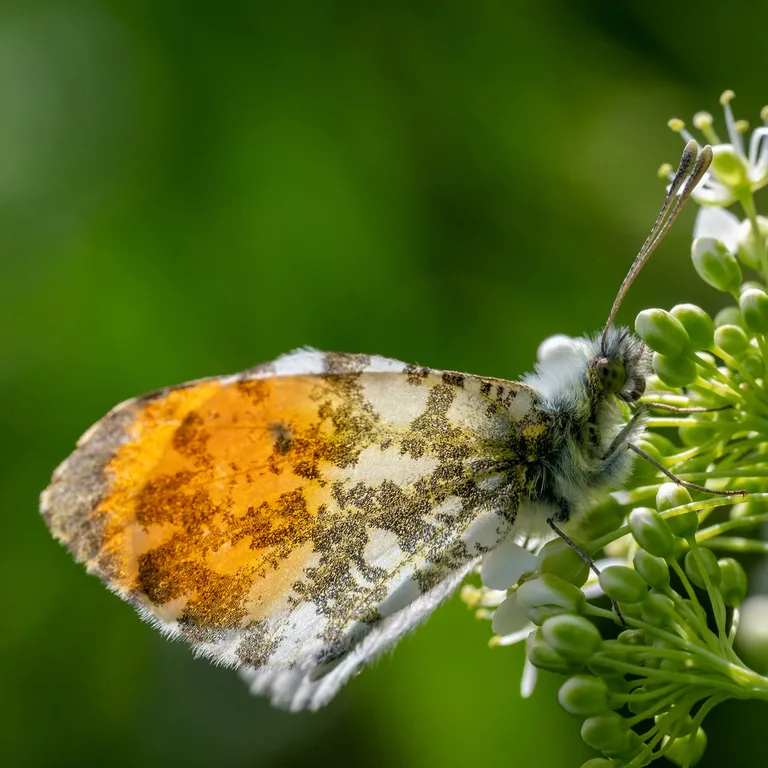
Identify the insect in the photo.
Anthocharis cardamines
